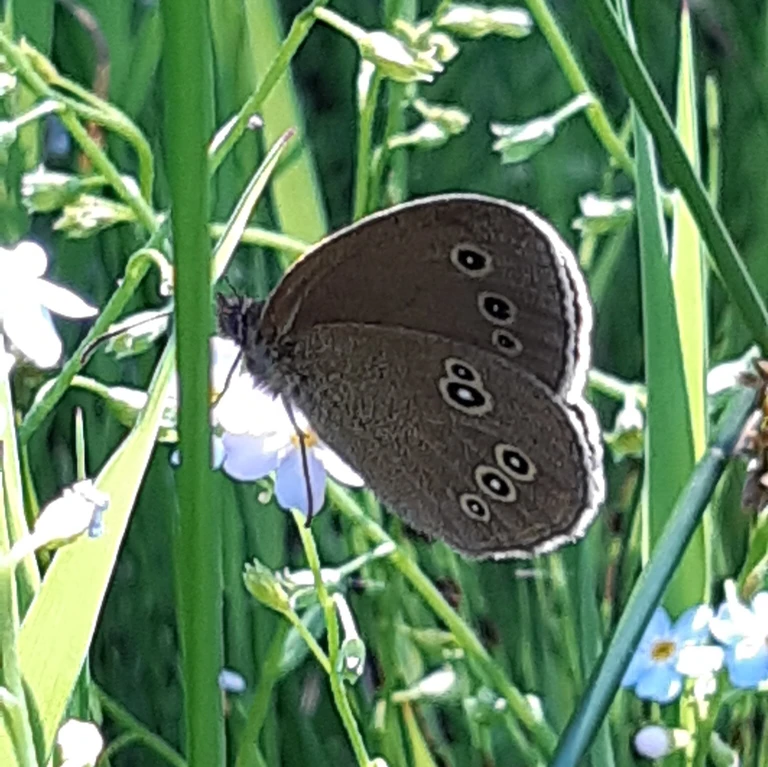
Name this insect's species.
Aphantopus hyperantus
